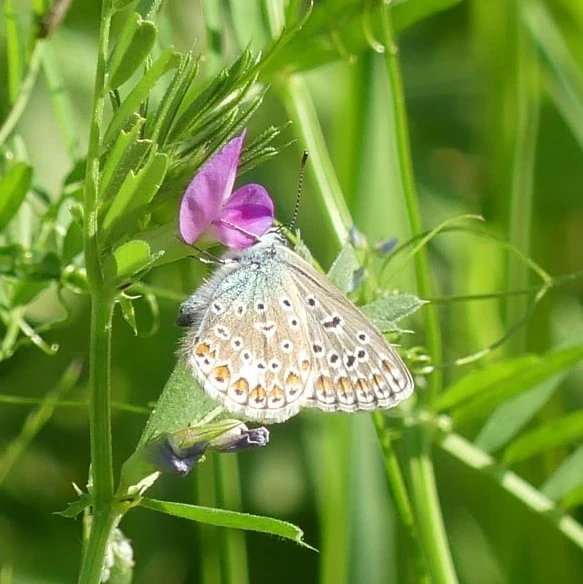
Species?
Polyommatus icarus
